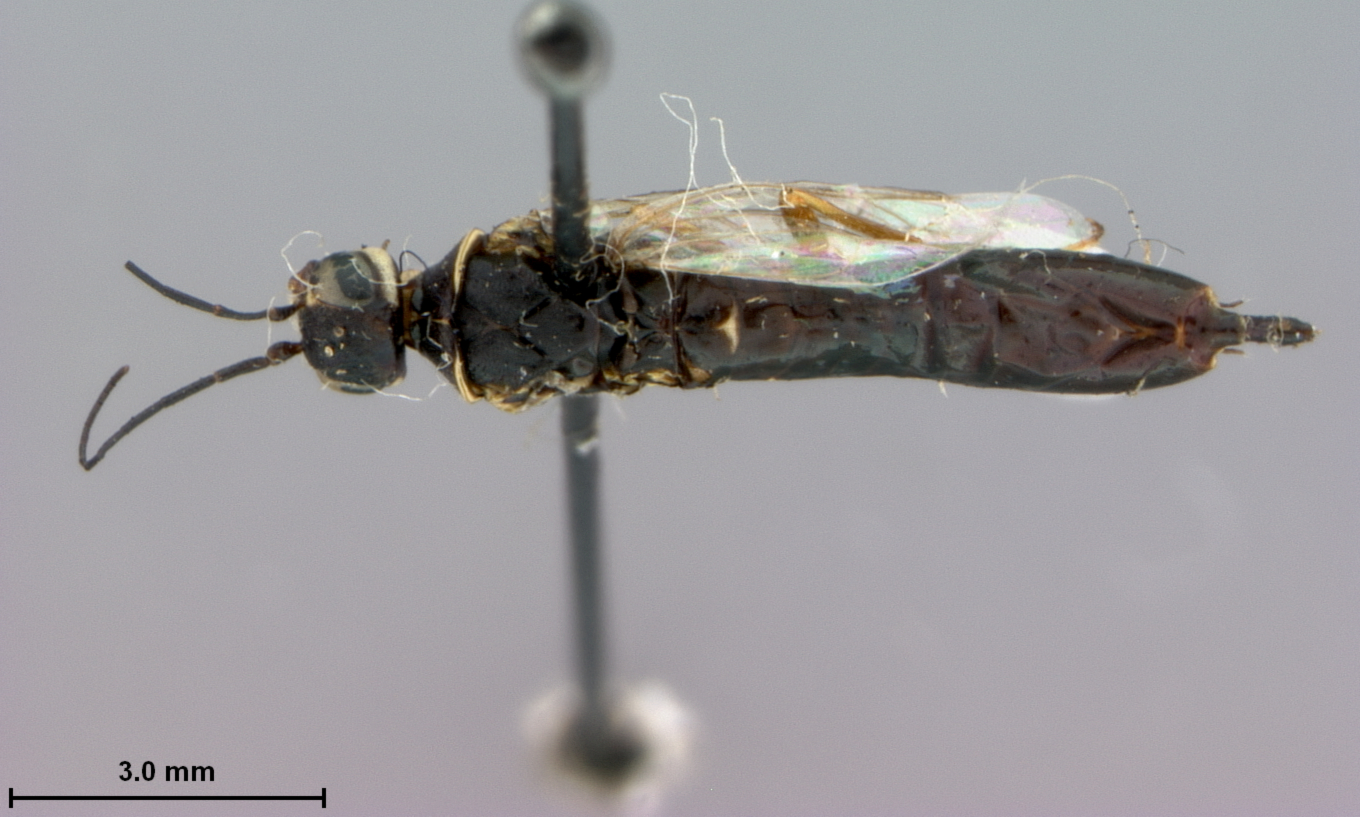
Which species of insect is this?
Syntexis libocedrii
